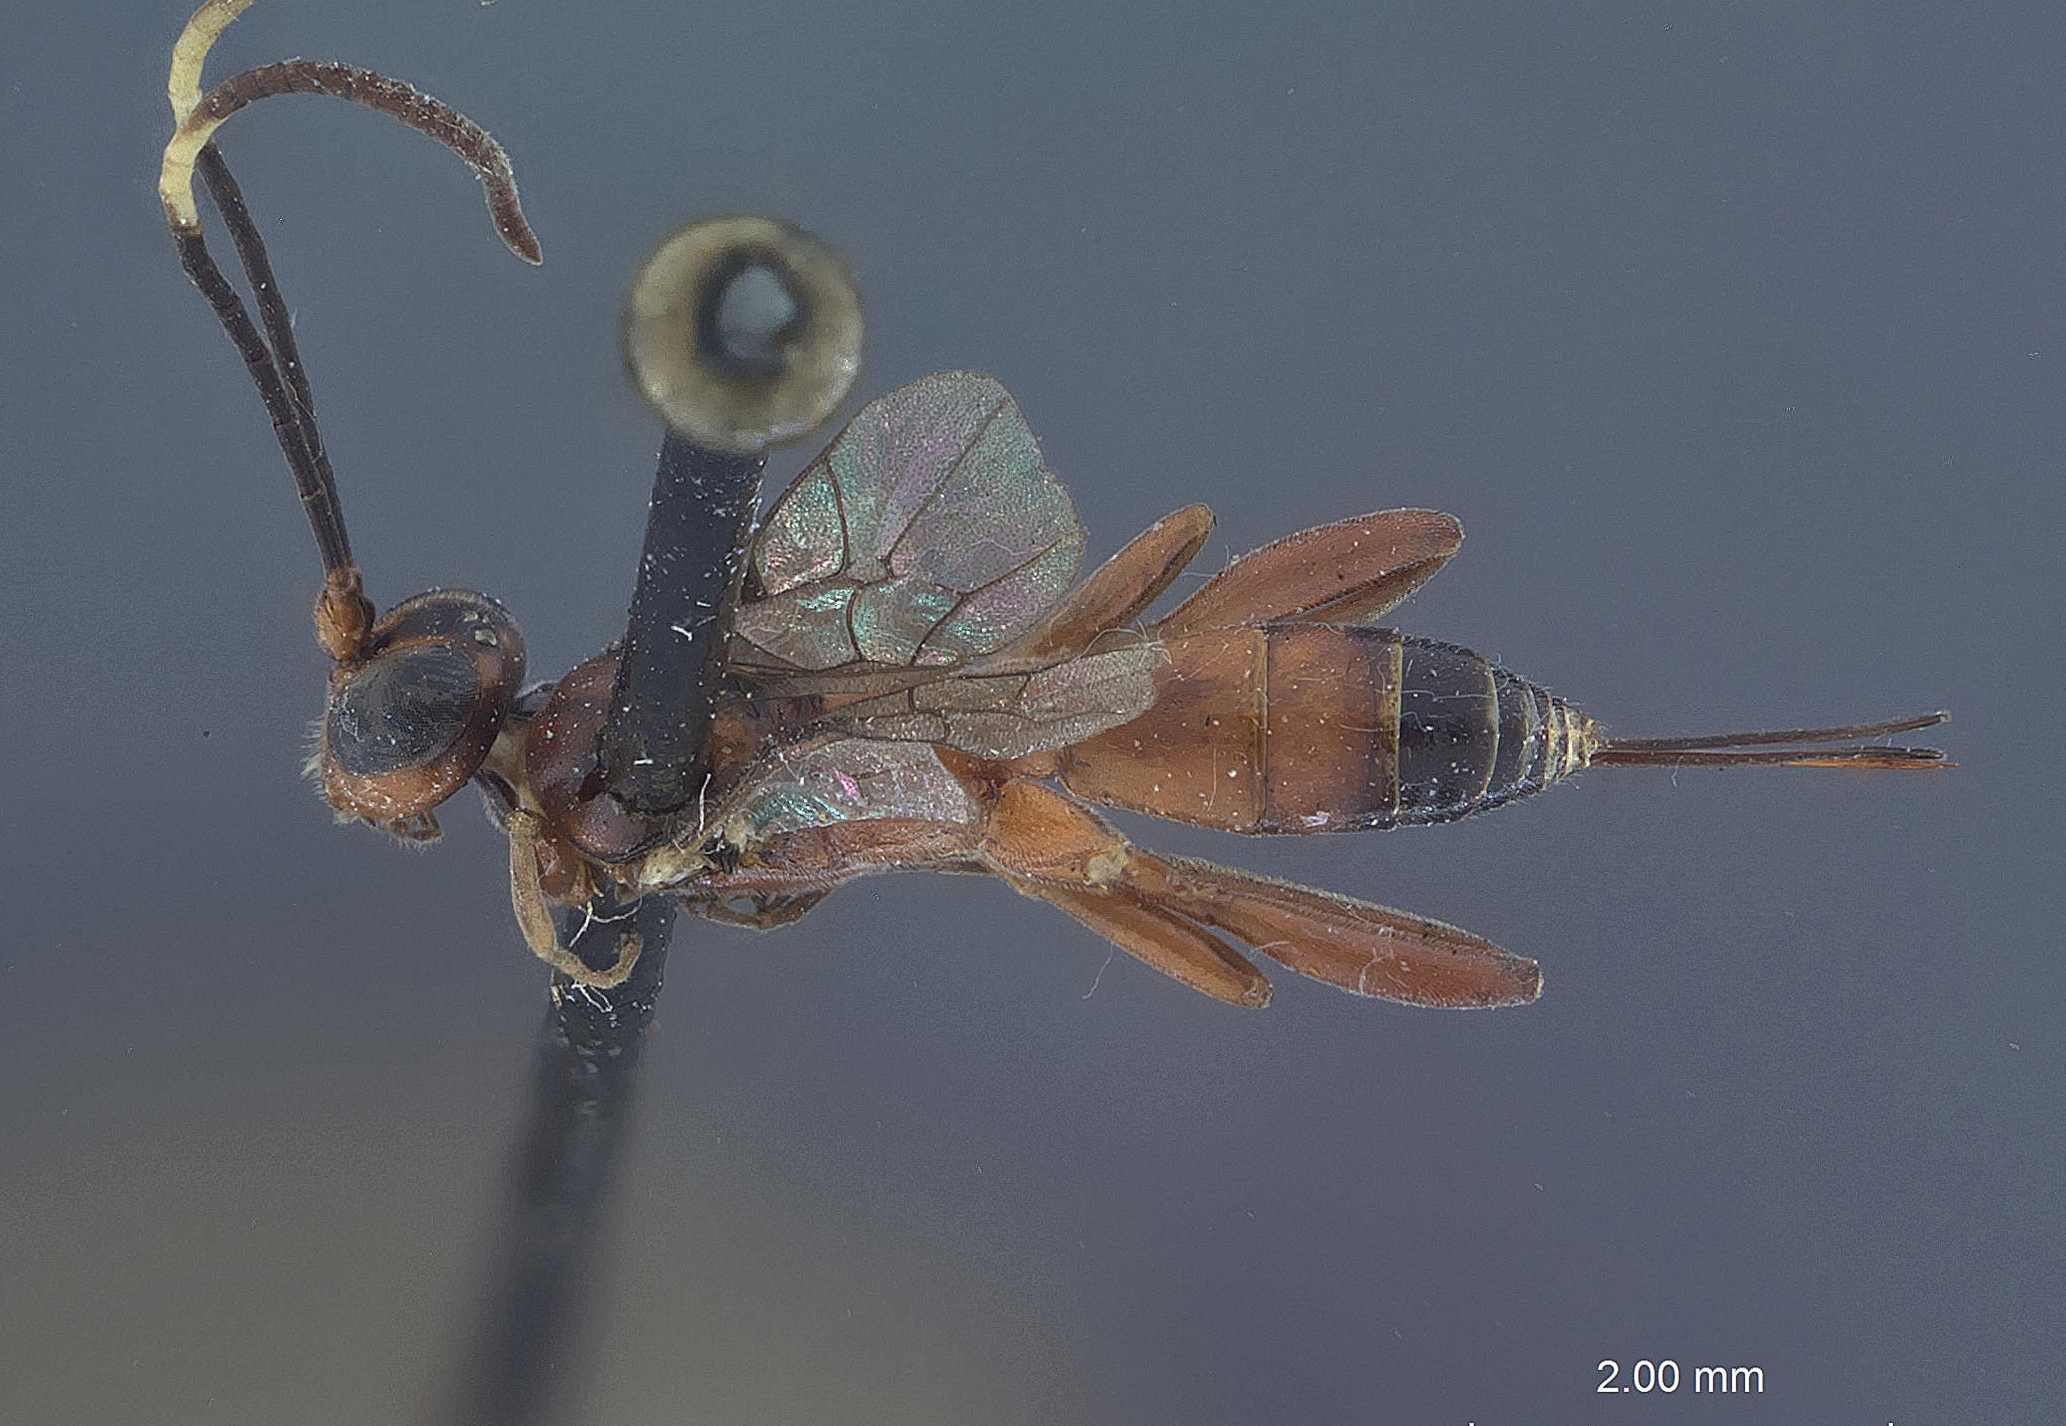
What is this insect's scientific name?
Javra rugata
